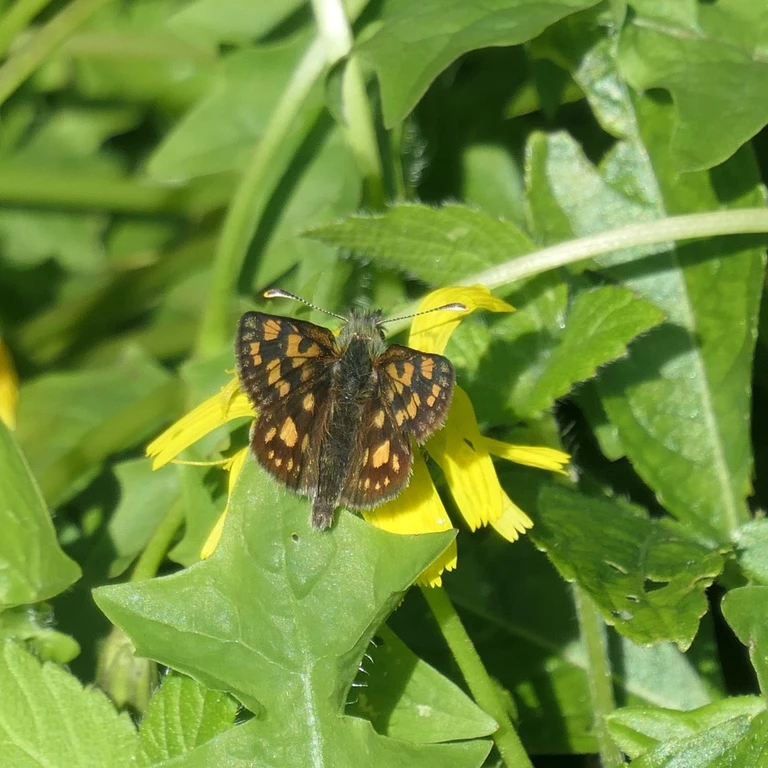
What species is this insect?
Carterocephalus palaemon
